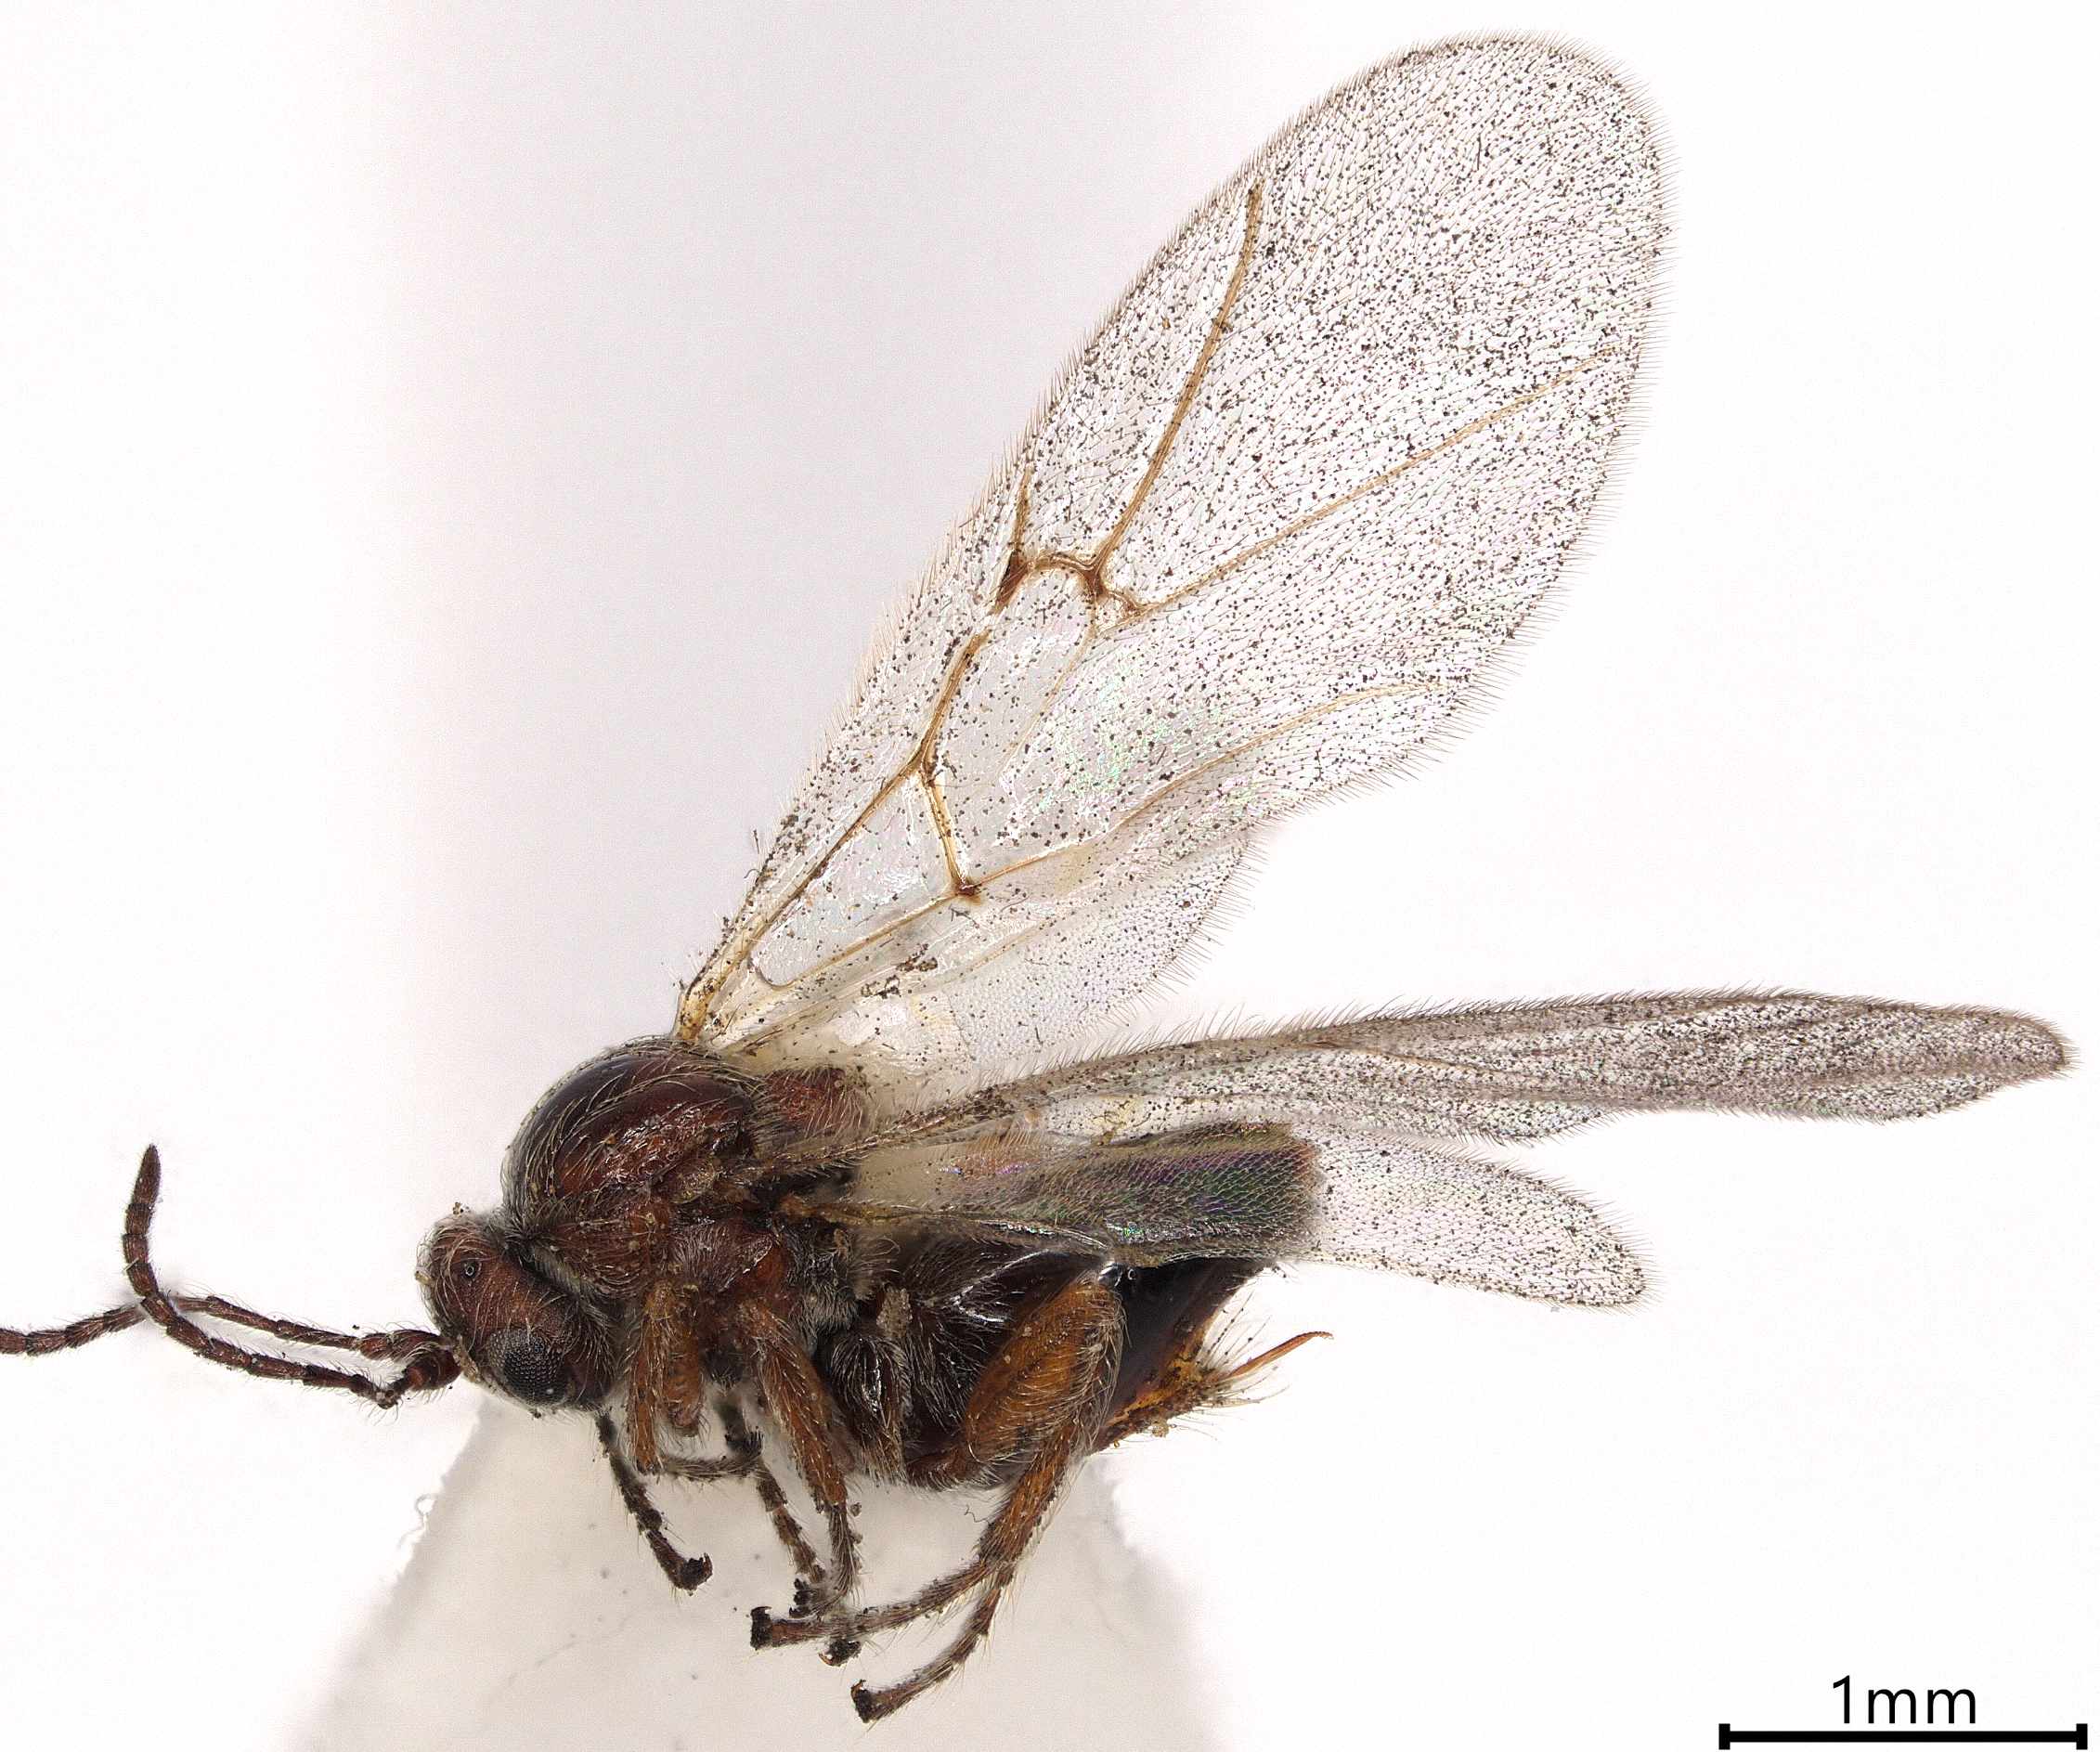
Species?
Cynips cornifex
